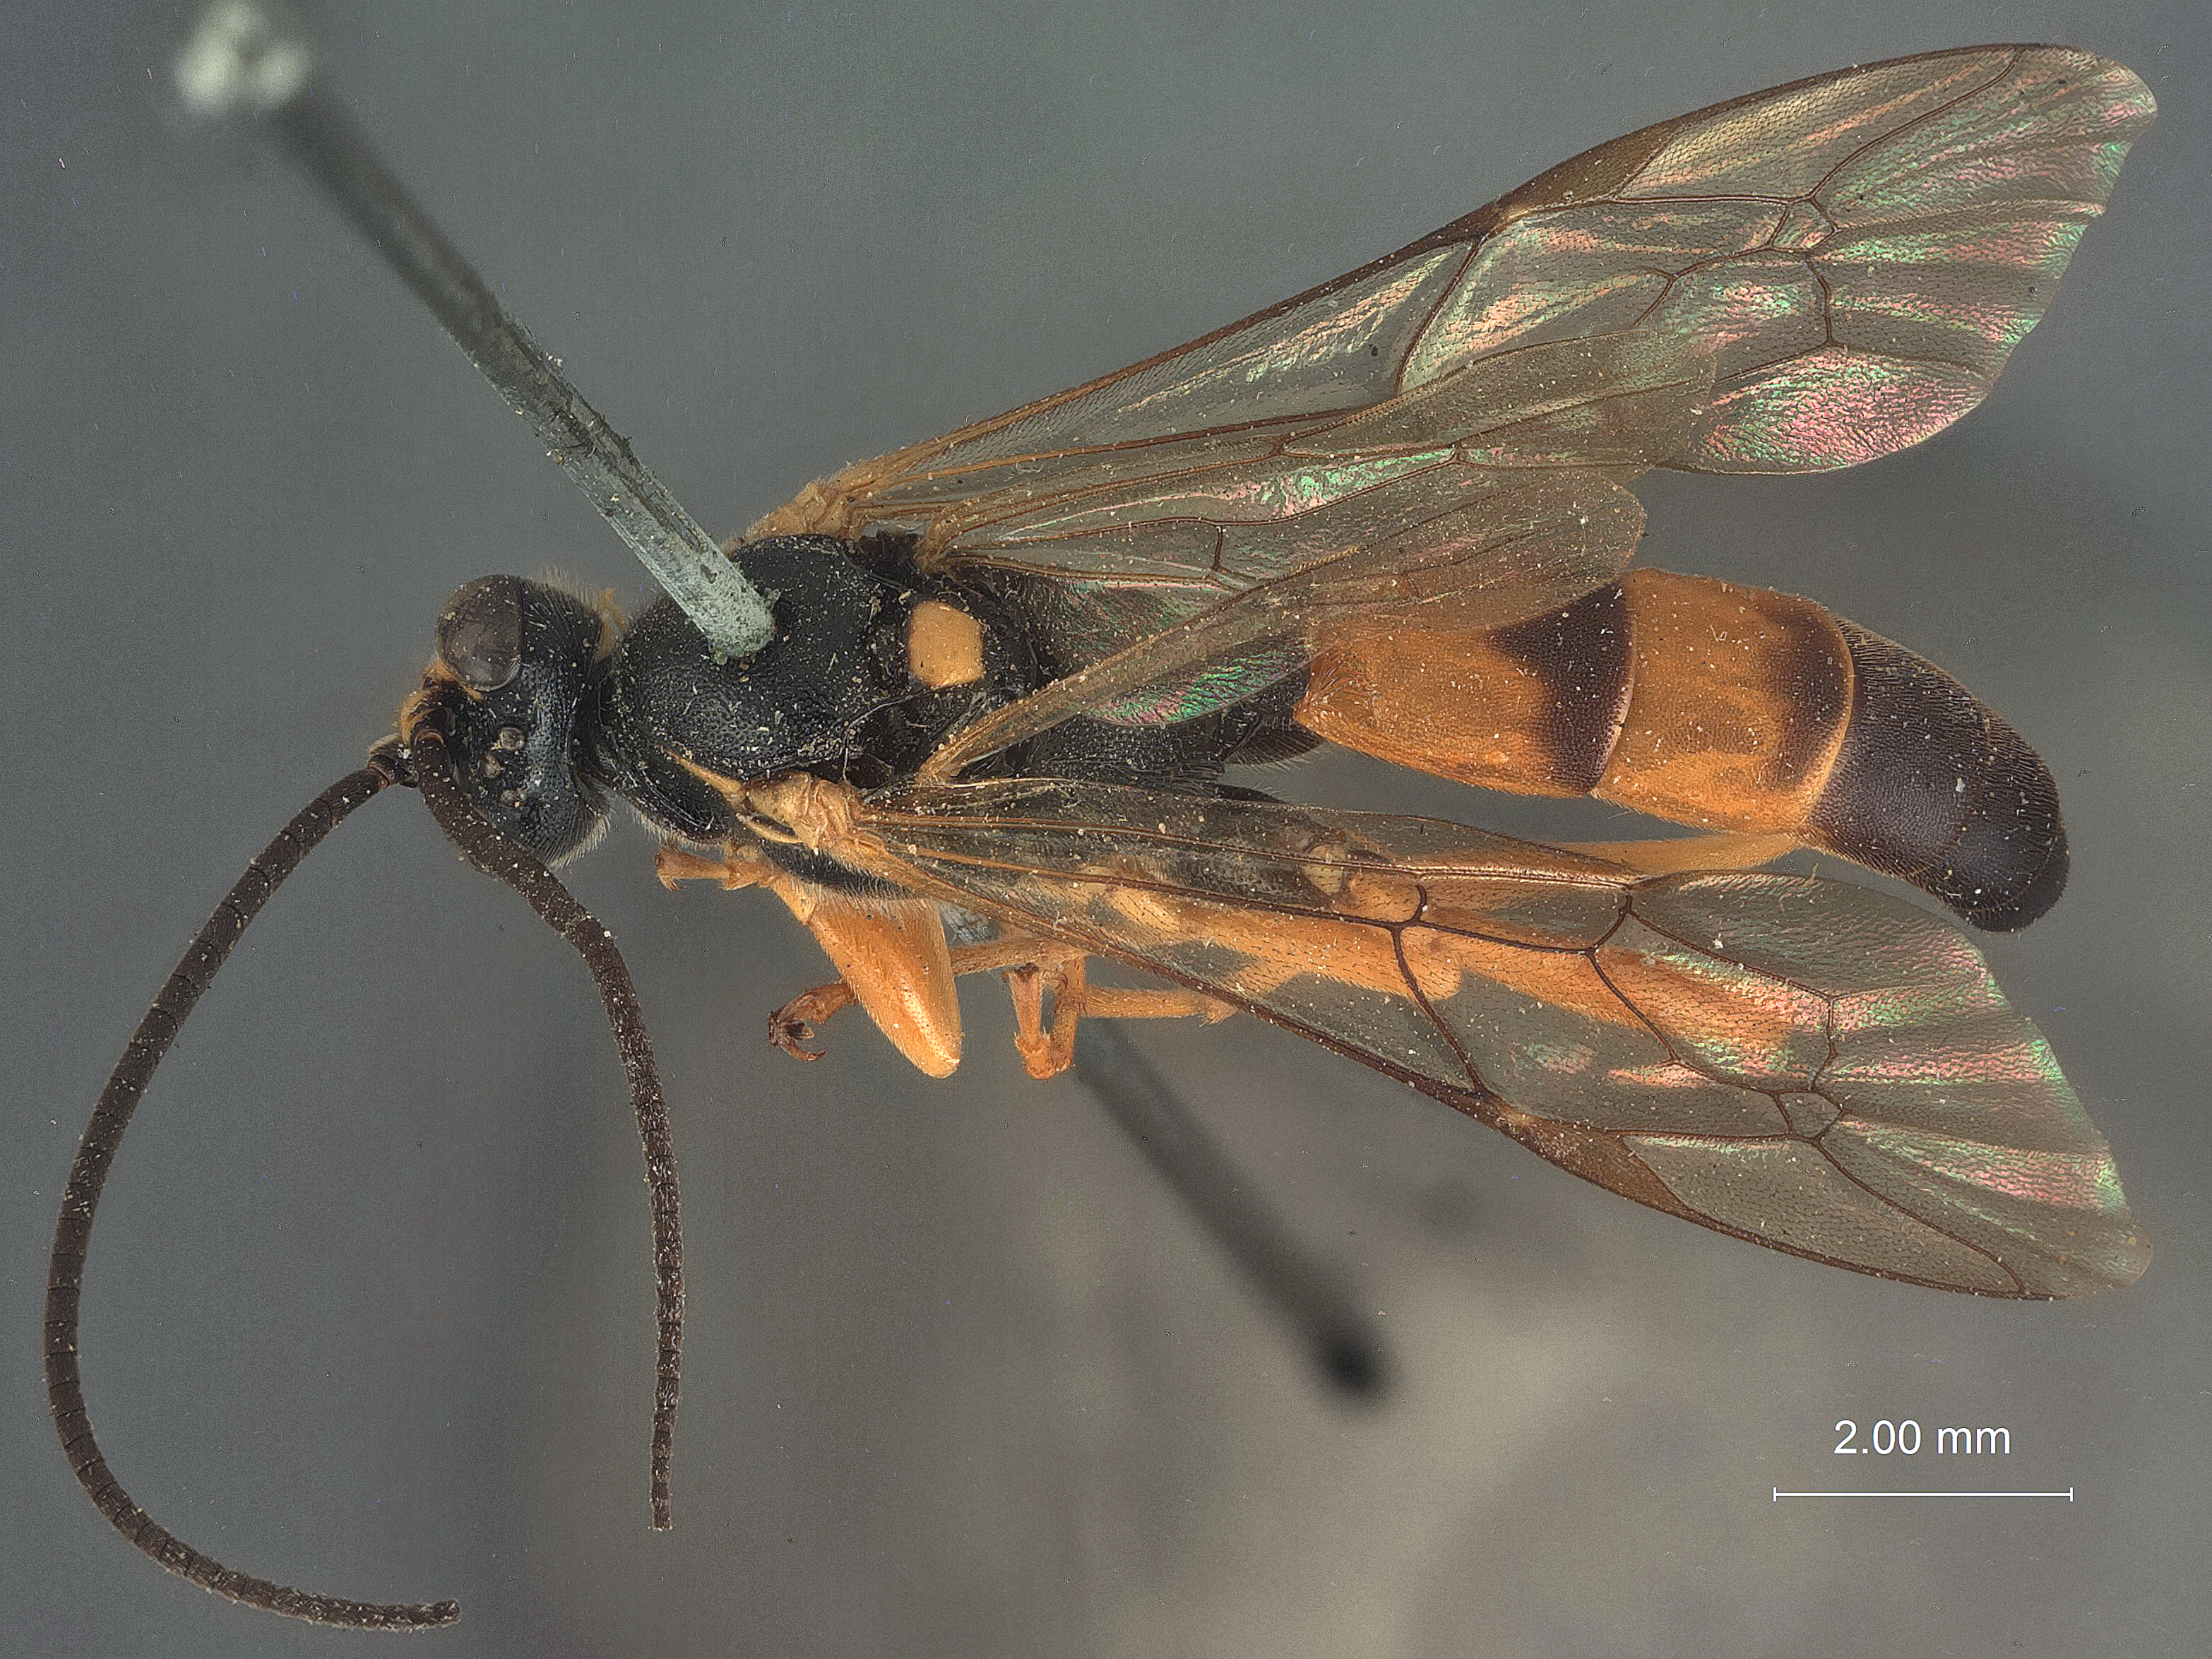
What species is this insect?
Pseudamblyteles neomexicanus
